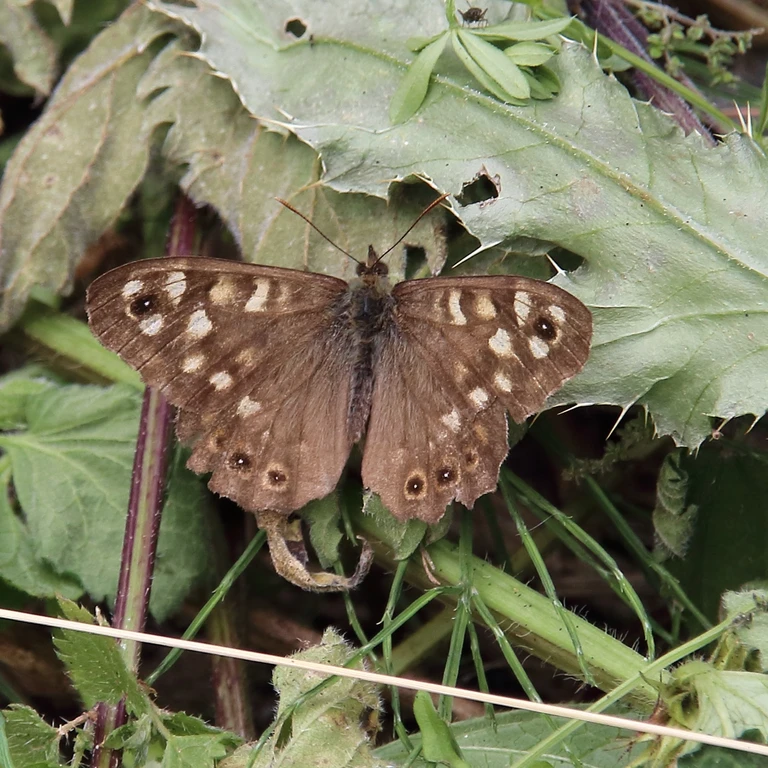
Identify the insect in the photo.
Pararge aegeria
